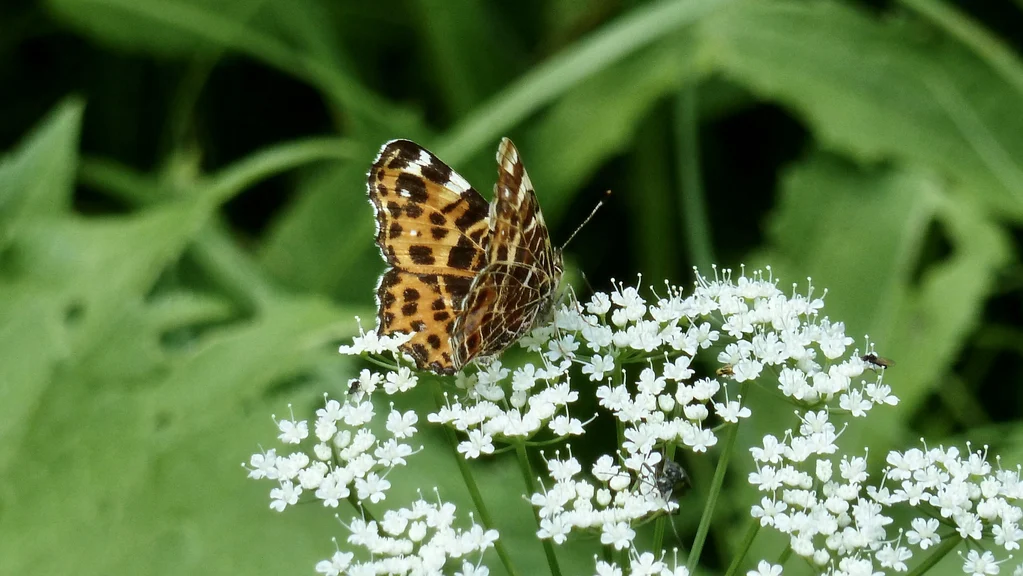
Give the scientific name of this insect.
Araschnia levana
